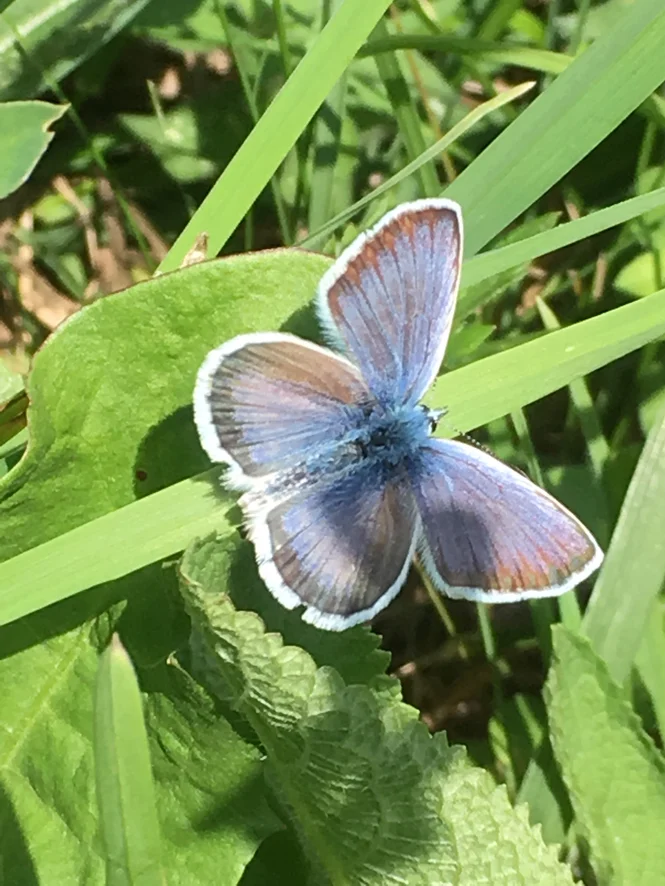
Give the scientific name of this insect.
Plebejus argus
